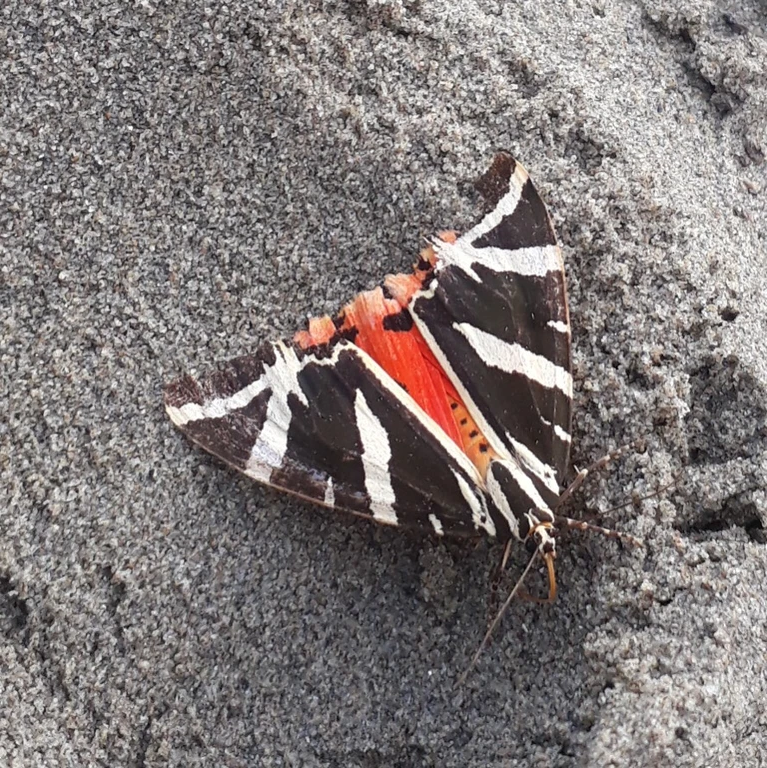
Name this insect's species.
Euplagia quadripunctaria
